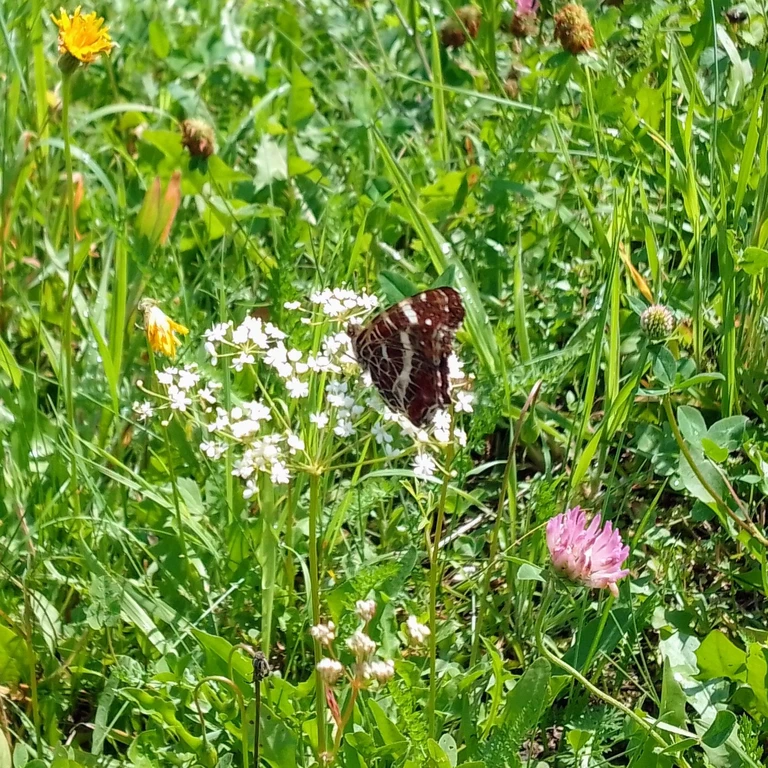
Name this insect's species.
Araschnia levana
